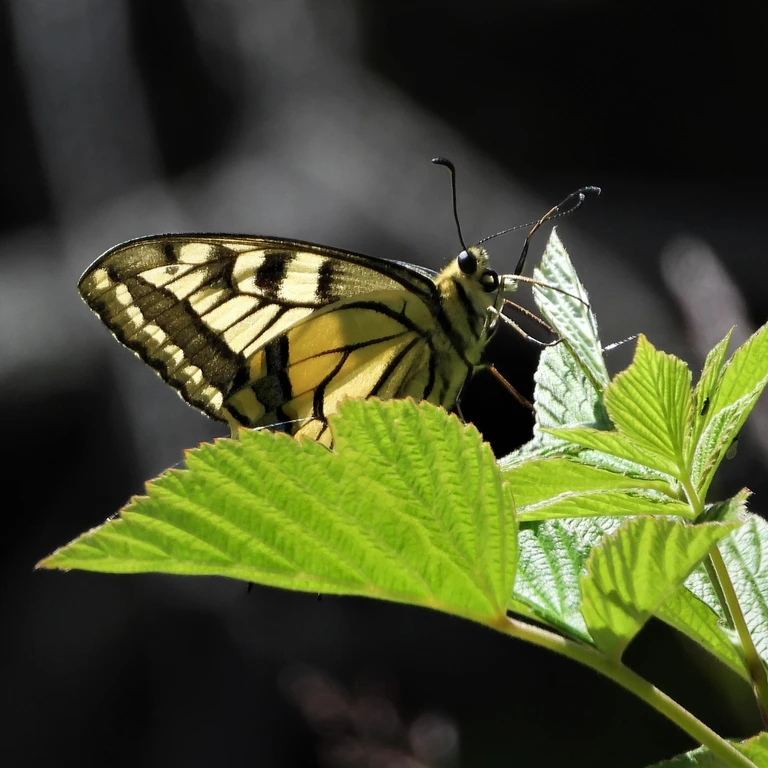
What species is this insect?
Papilio machaon
